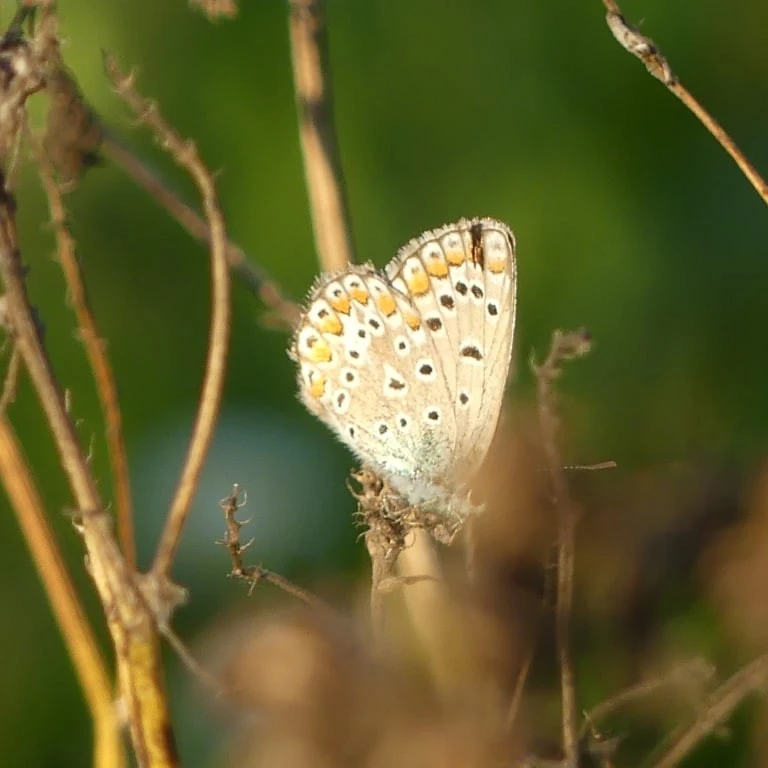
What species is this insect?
Polyommatus icarus
